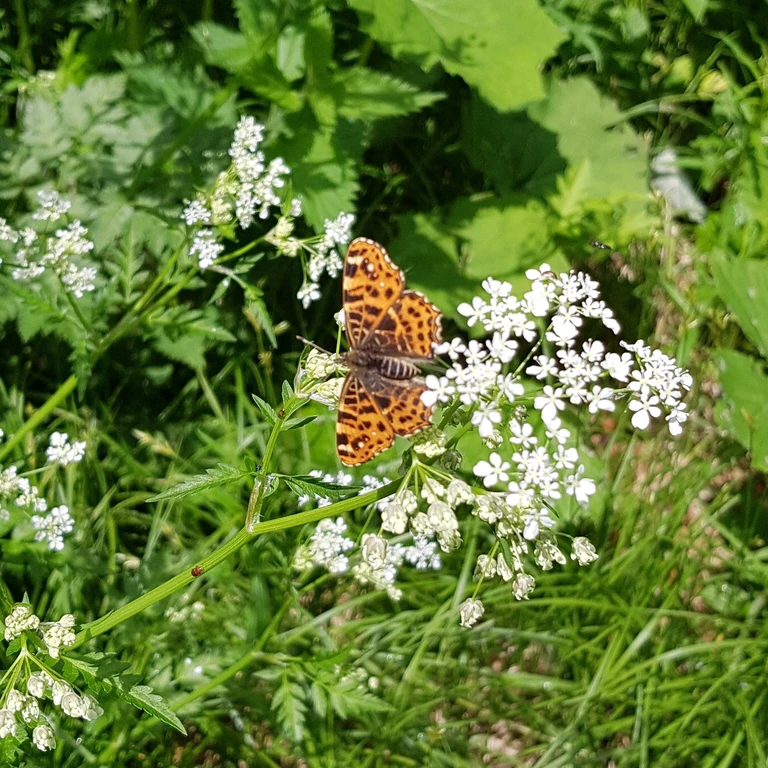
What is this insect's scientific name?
Araschnia levana
